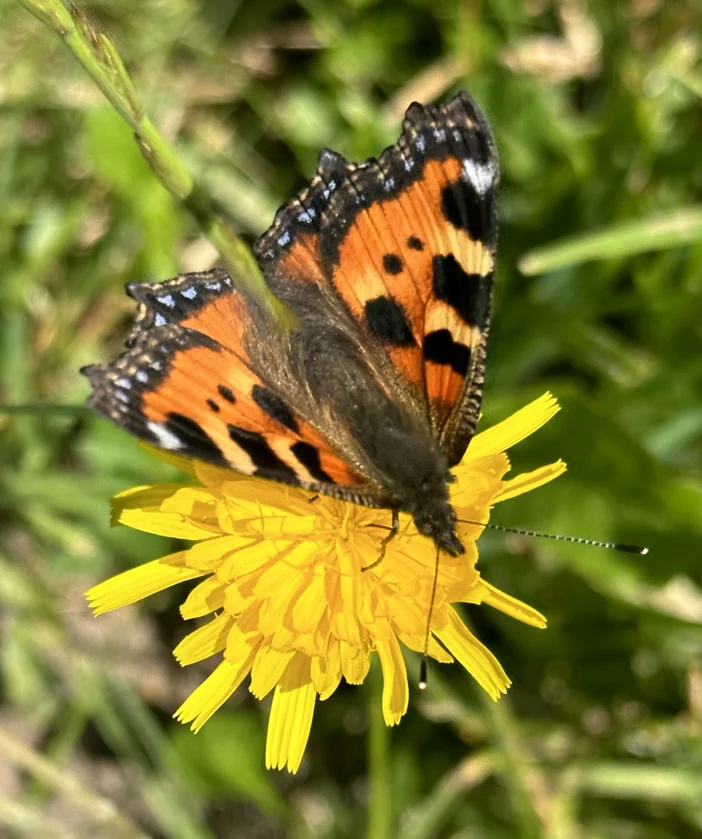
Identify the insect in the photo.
Aglais urticae
